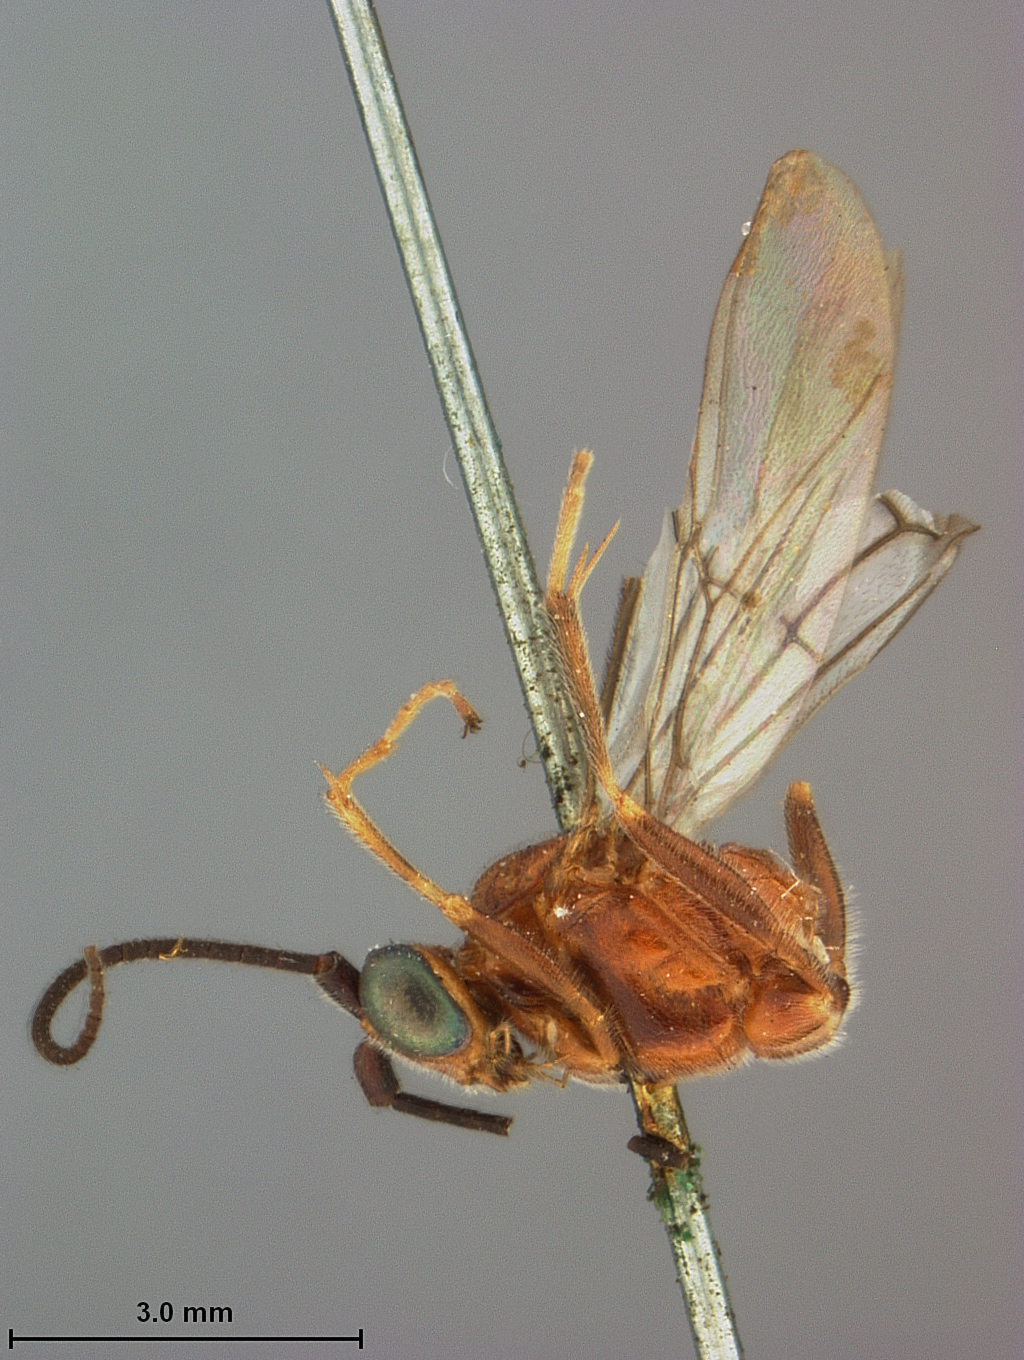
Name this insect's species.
Zelomorpha arizonensis
